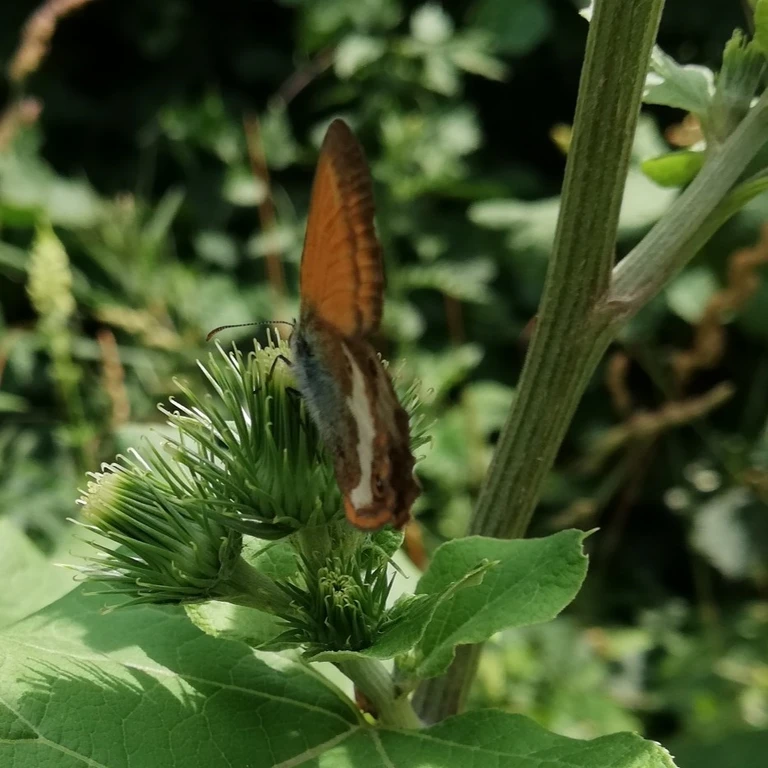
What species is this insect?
Coenonympha arcania
